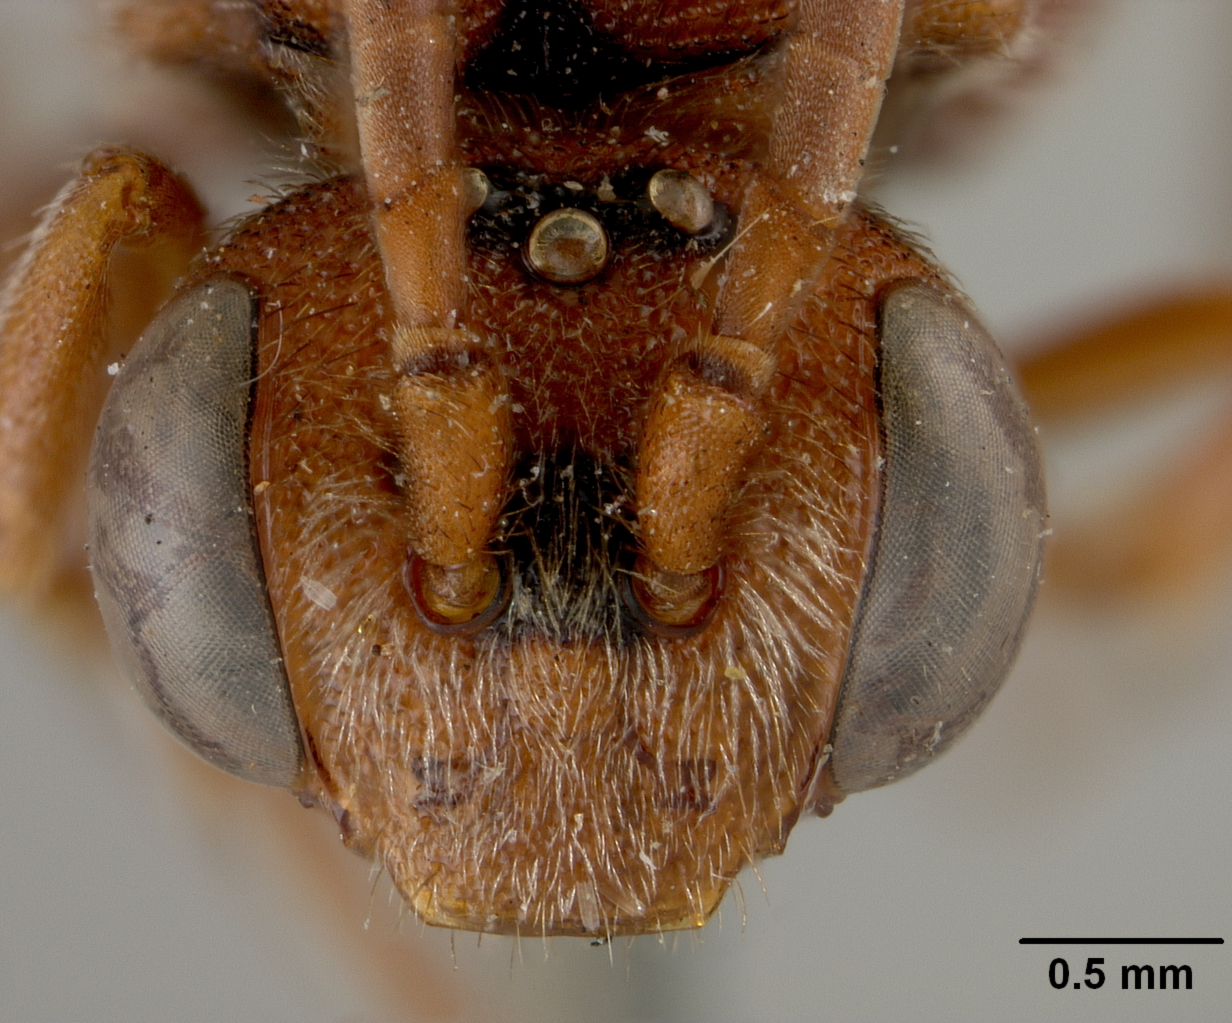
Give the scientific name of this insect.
Nomada grayi
